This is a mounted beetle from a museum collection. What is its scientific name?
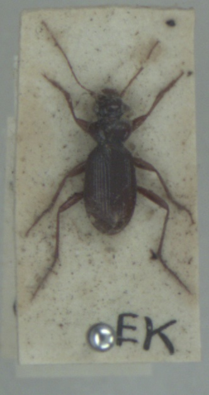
Leistus ferrugineus
